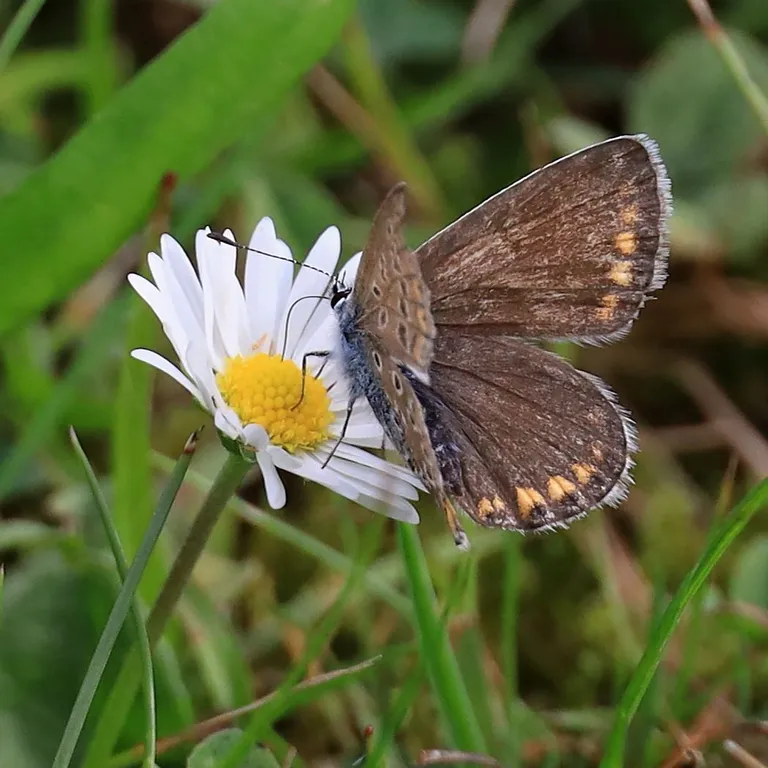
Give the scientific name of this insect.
Polyommatus icarus
